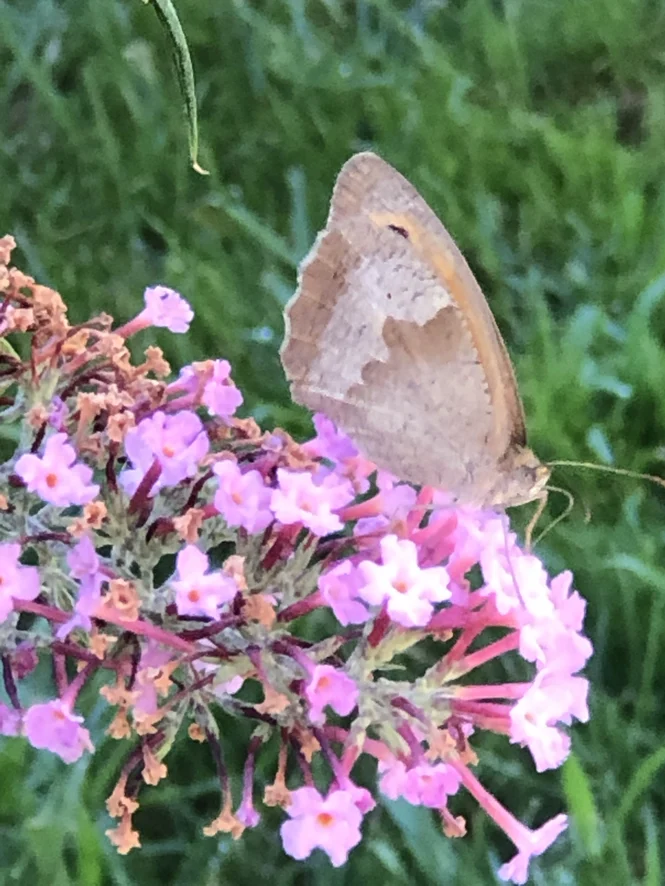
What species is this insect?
Maniola jurtina
